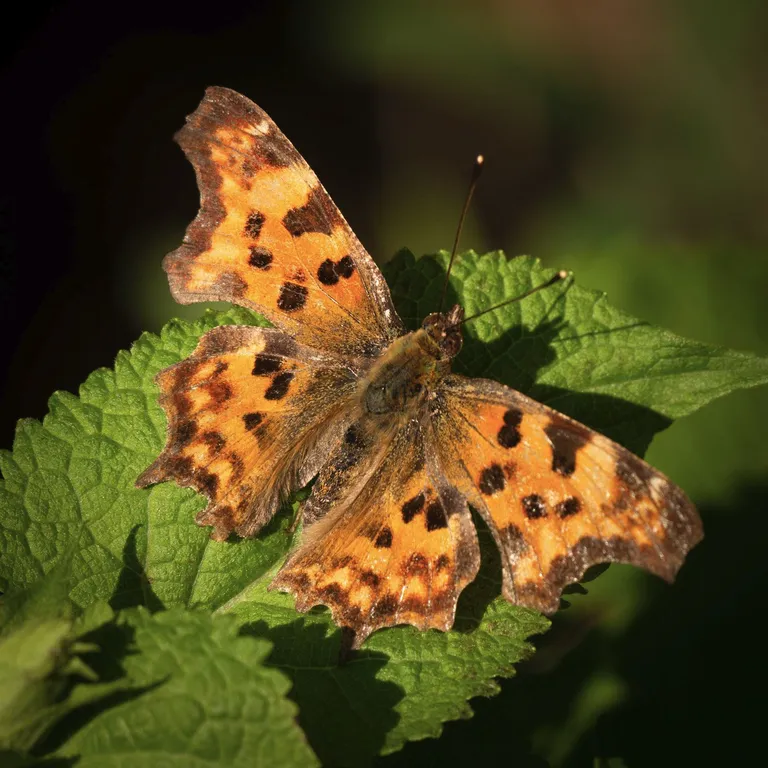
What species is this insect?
Polygonia c-album
